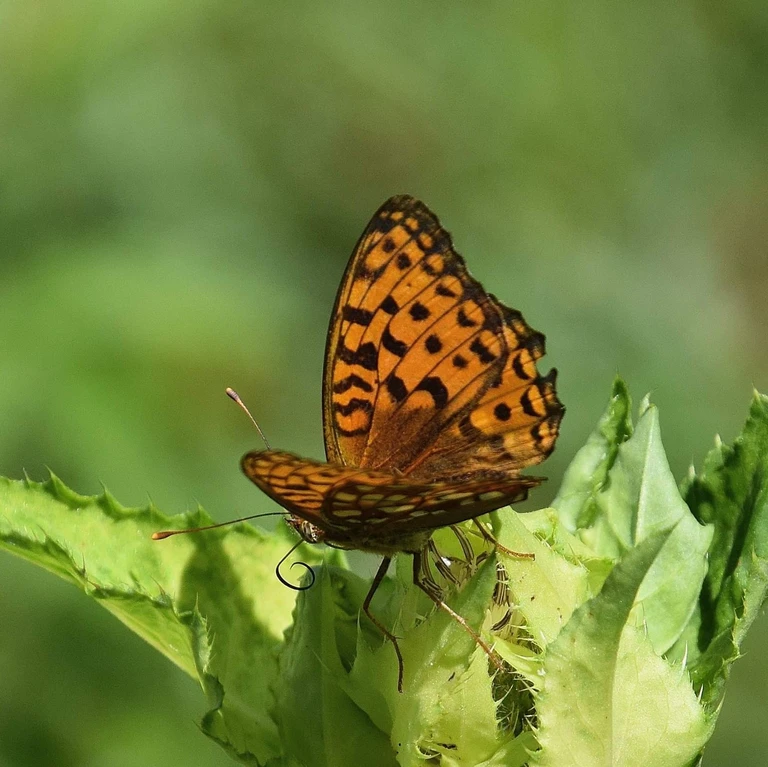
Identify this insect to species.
Fabriciana adippe
